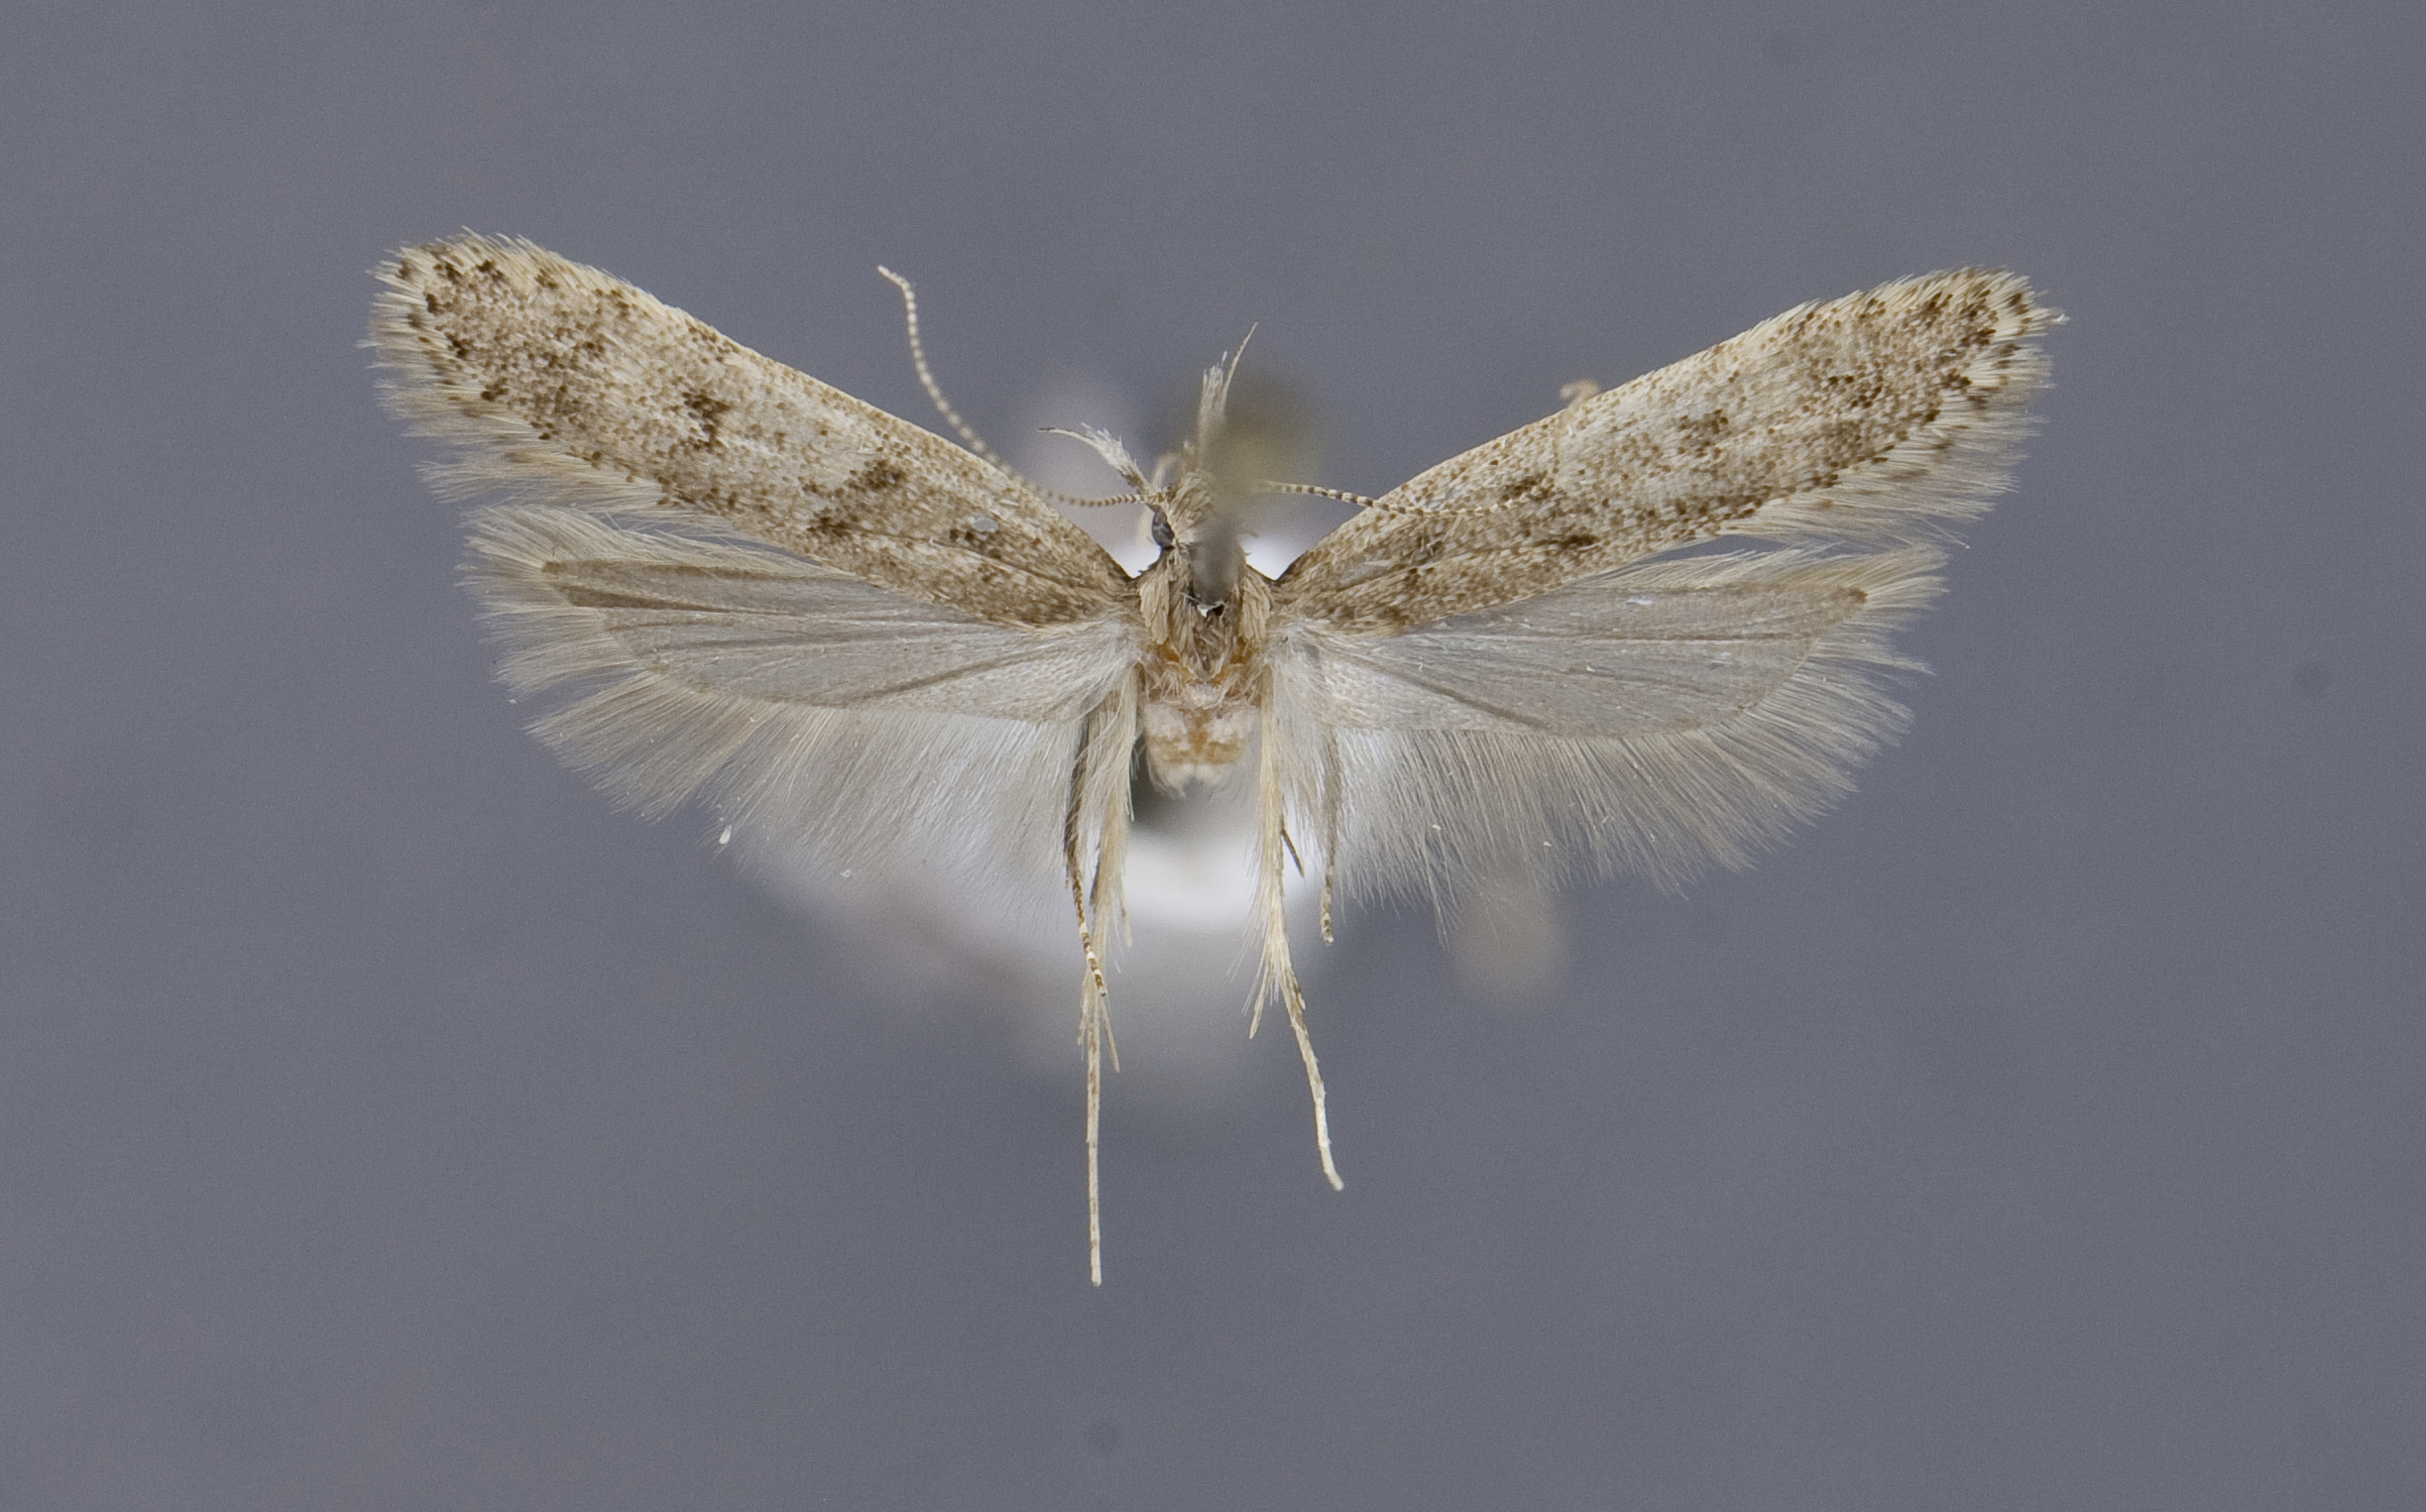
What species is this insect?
Dichomeris empusa
